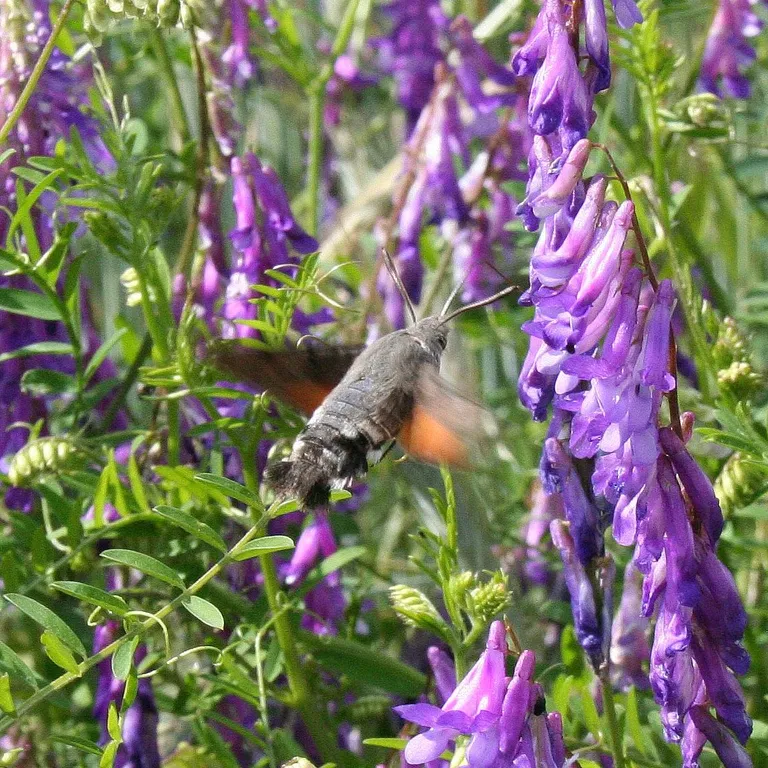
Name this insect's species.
Macroglossum stellatarum
